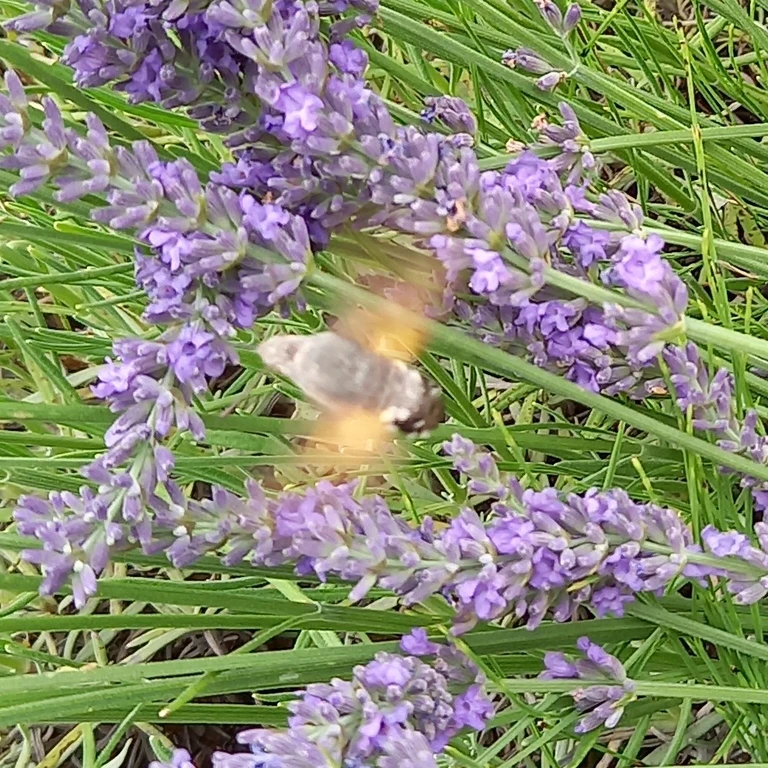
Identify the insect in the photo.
Macroglossum stellatarum
